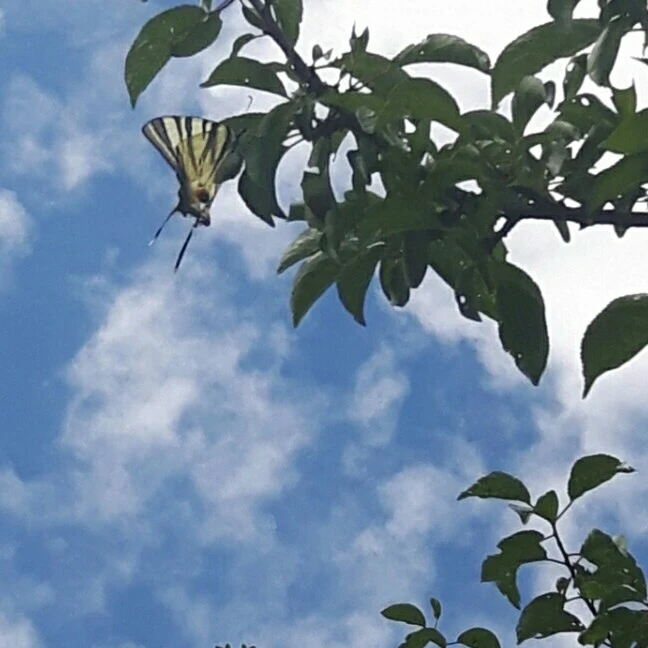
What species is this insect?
Iphiclides podalirius
